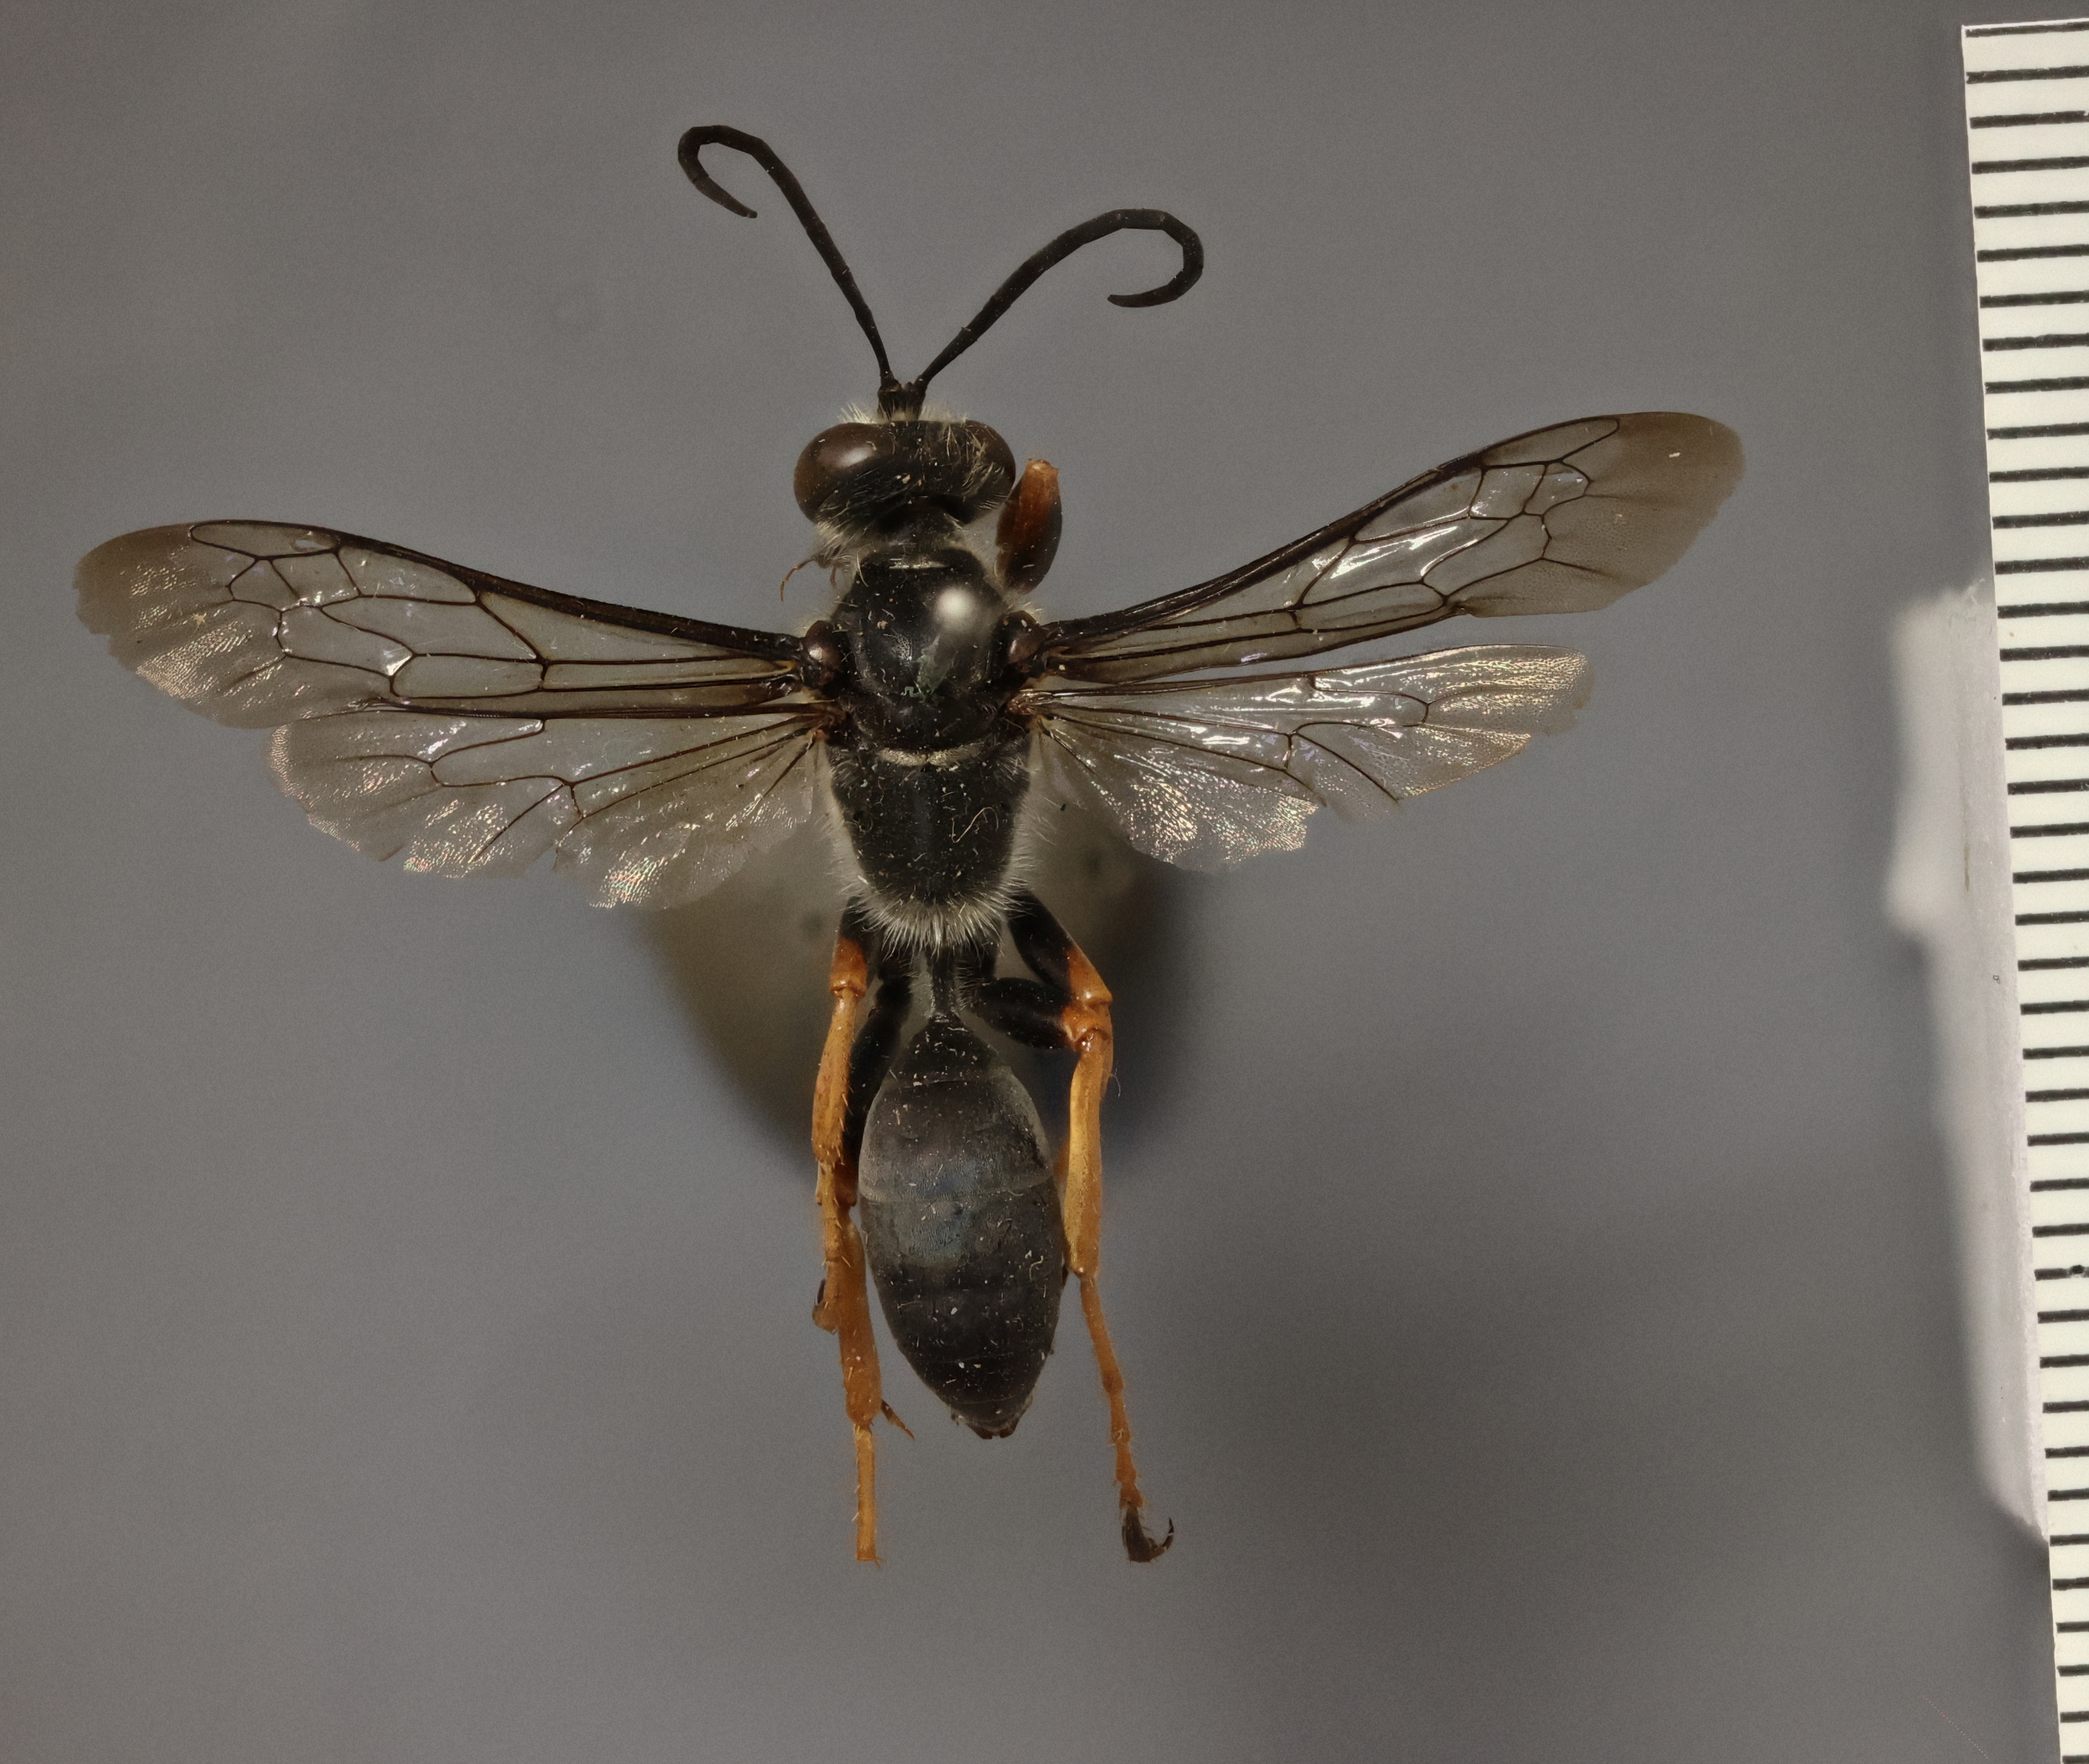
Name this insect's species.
Sphex nudus
